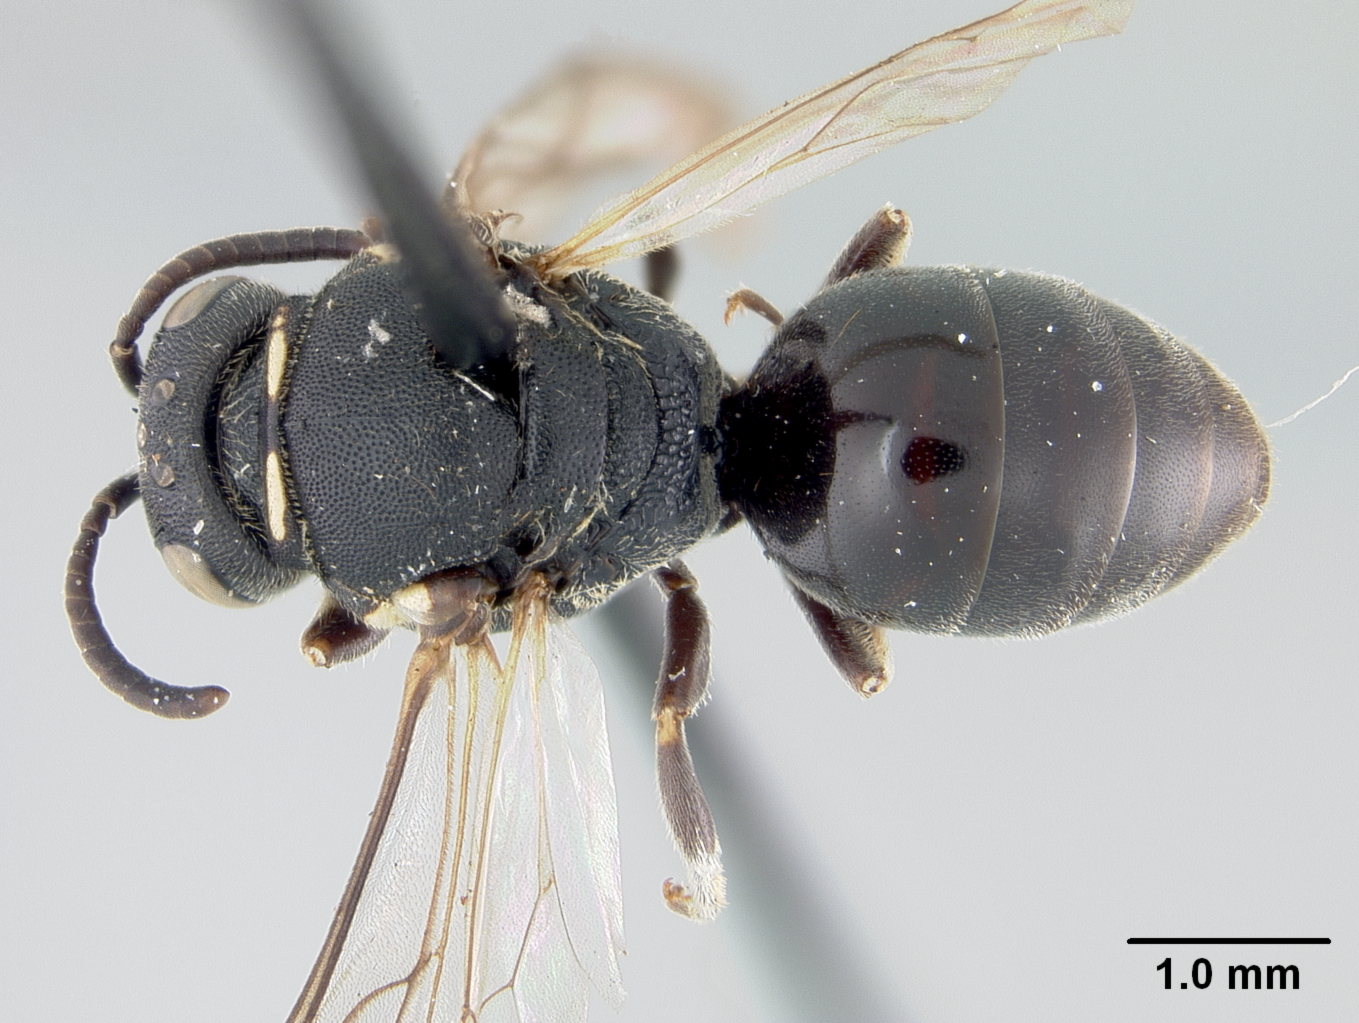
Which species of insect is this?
Hylaeus pallescens
